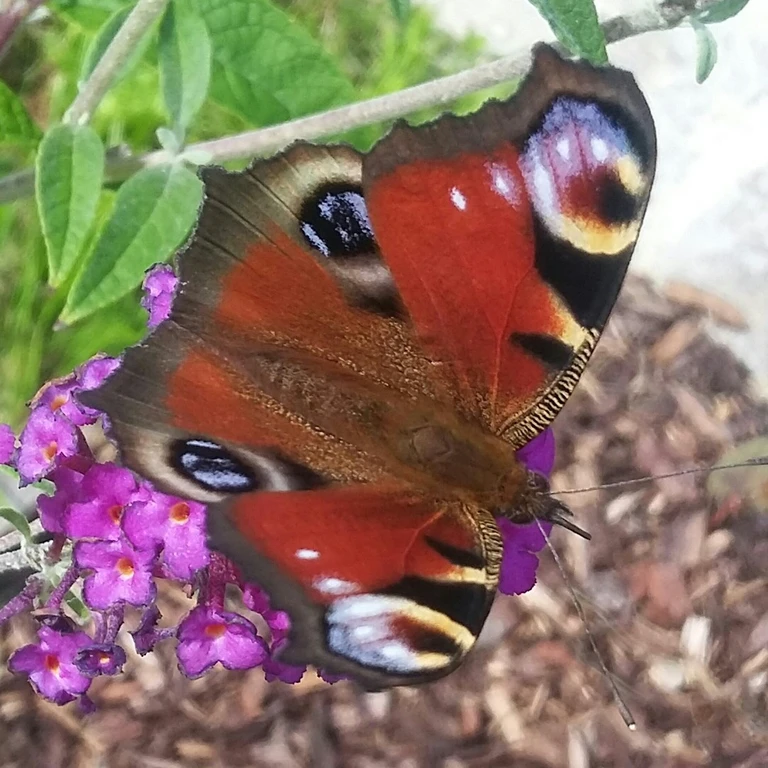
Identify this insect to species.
Aglais io
